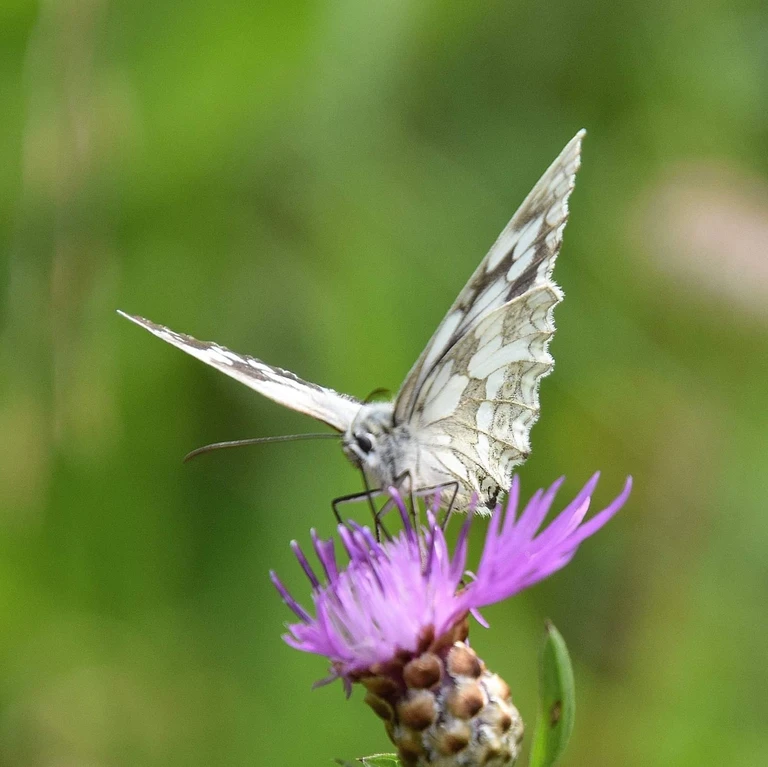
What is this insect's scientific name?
Melanargia galathea
